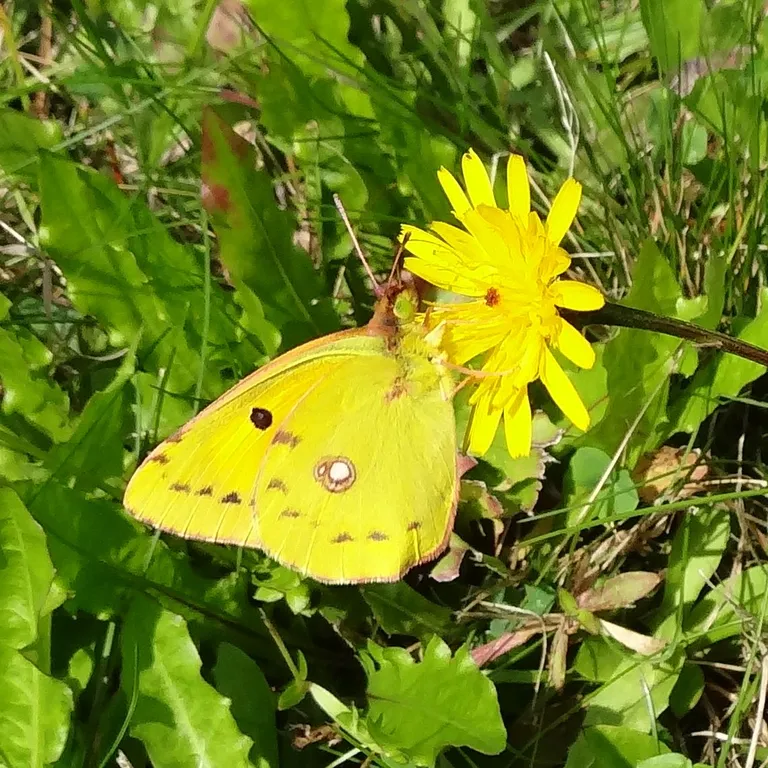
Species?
Colias croceus
